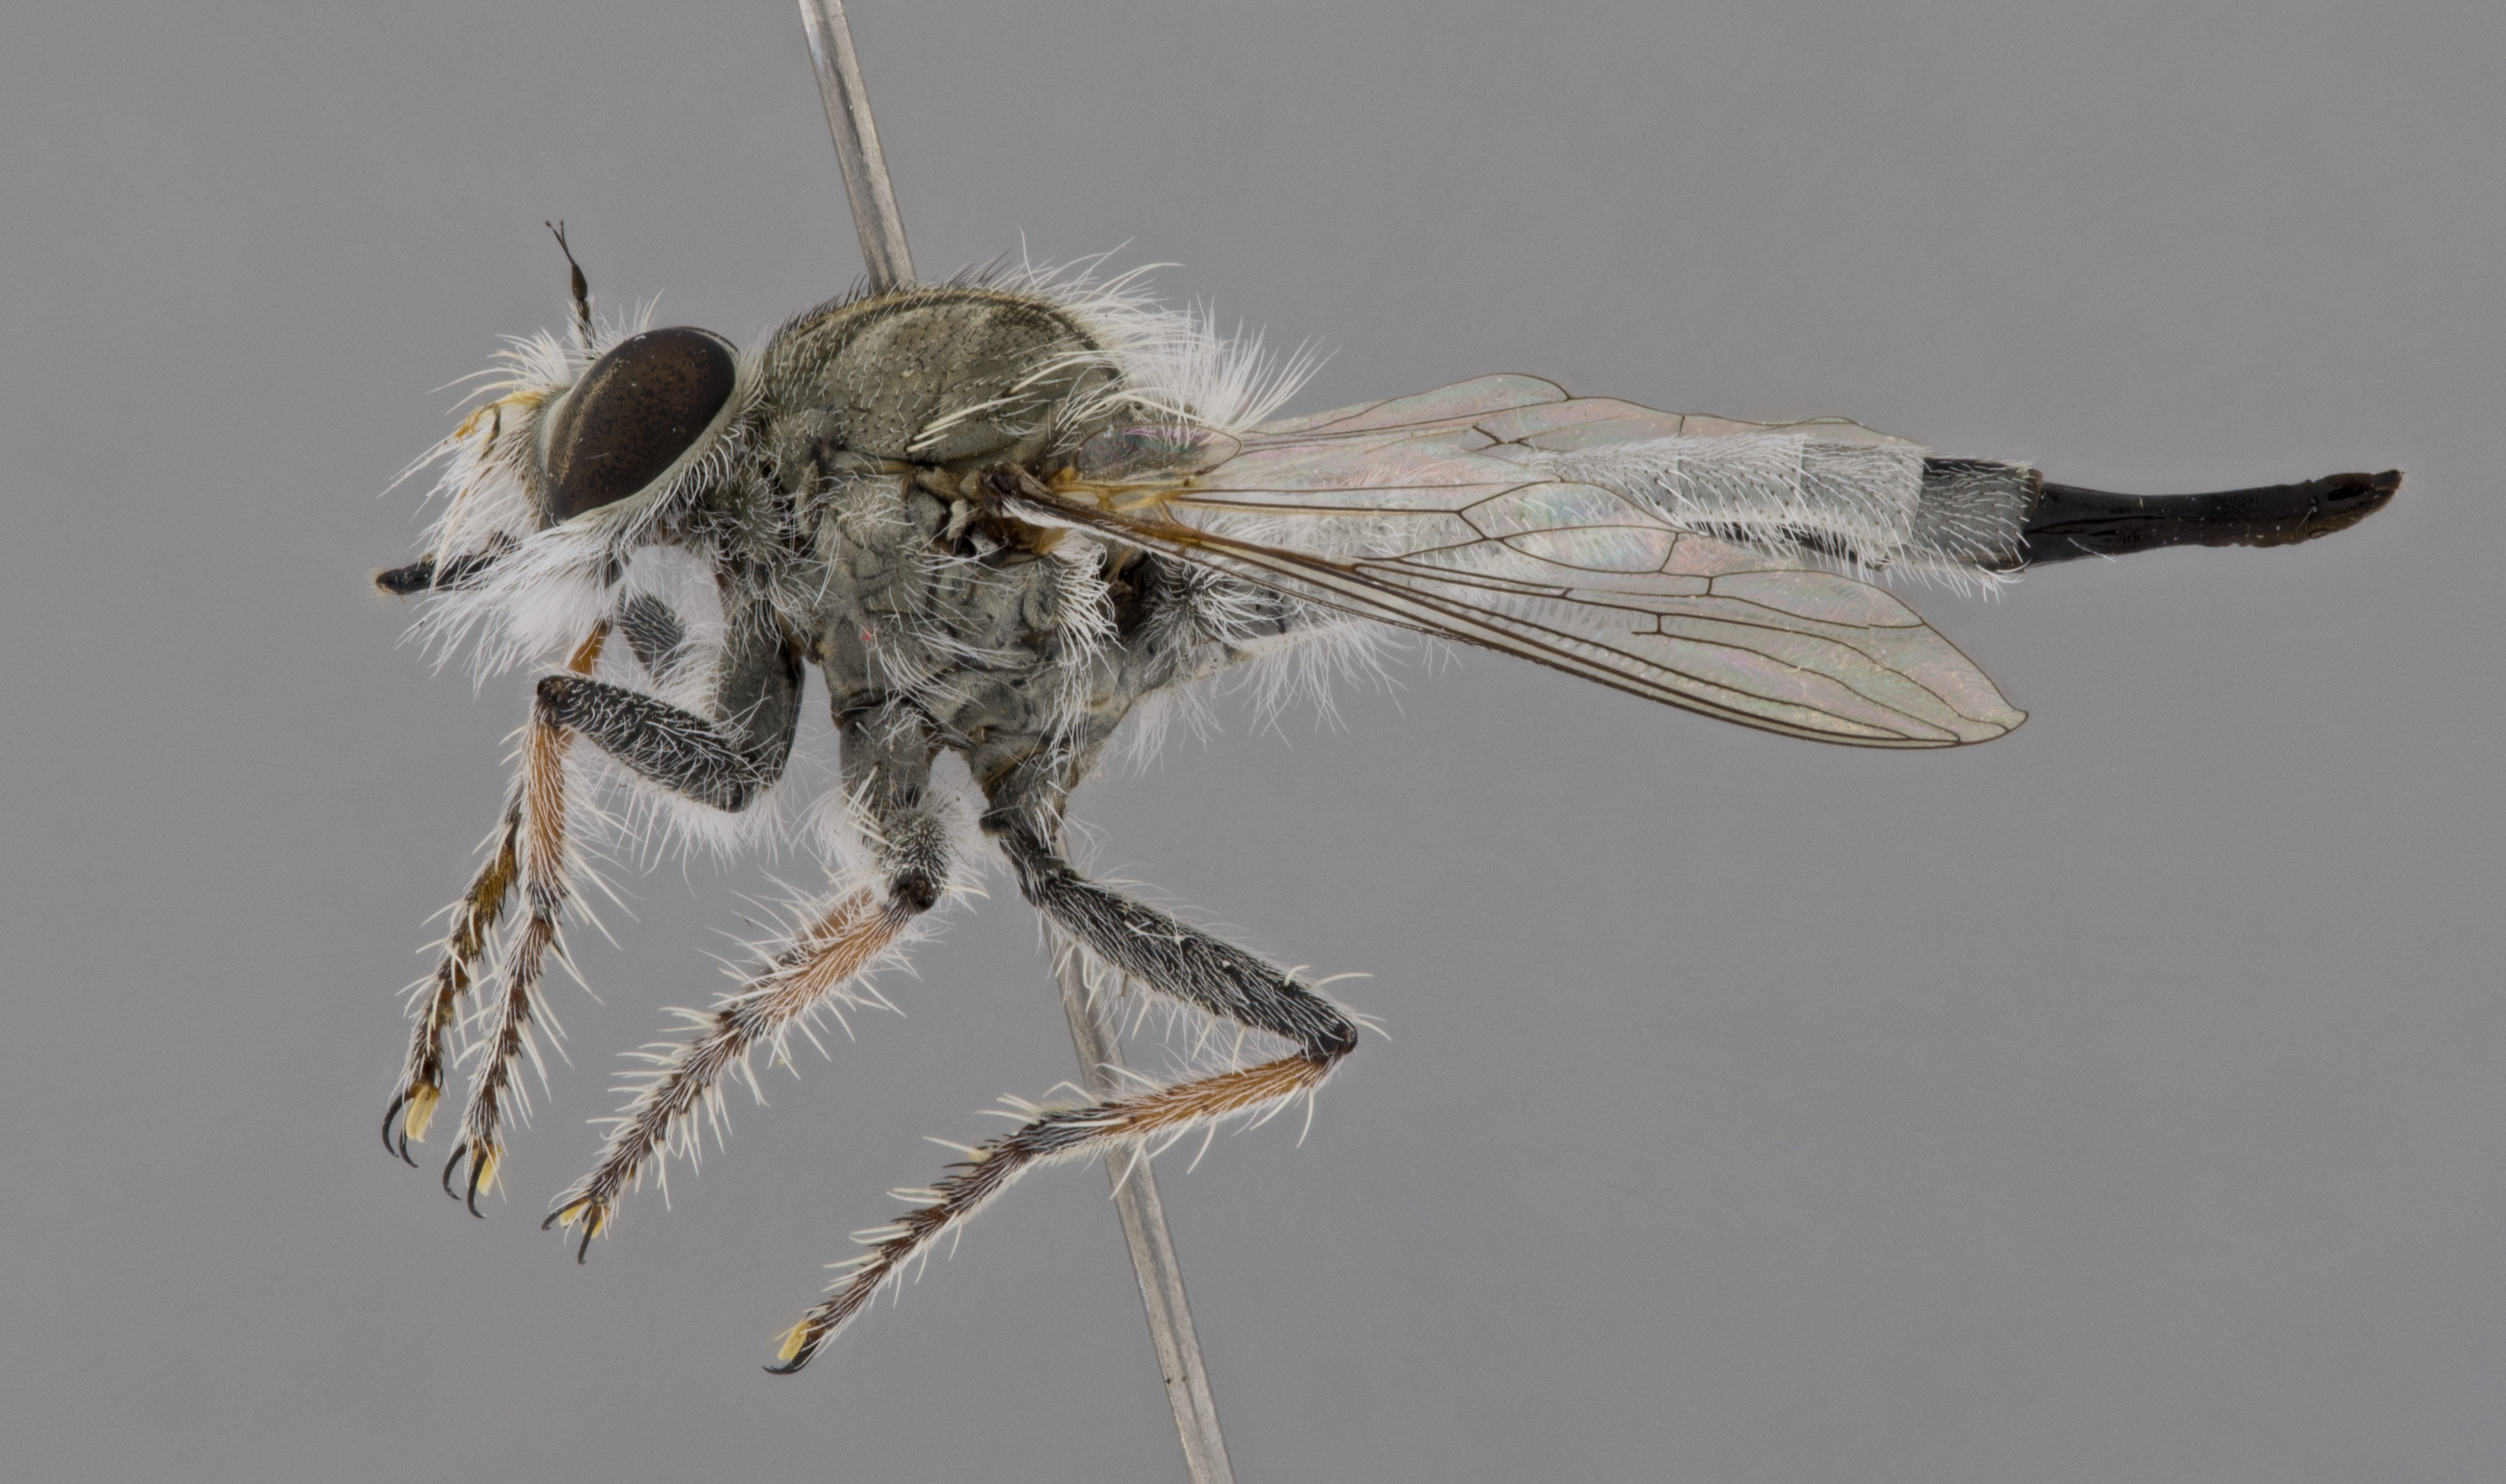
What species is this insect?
Albibarbefferia albibarbis
